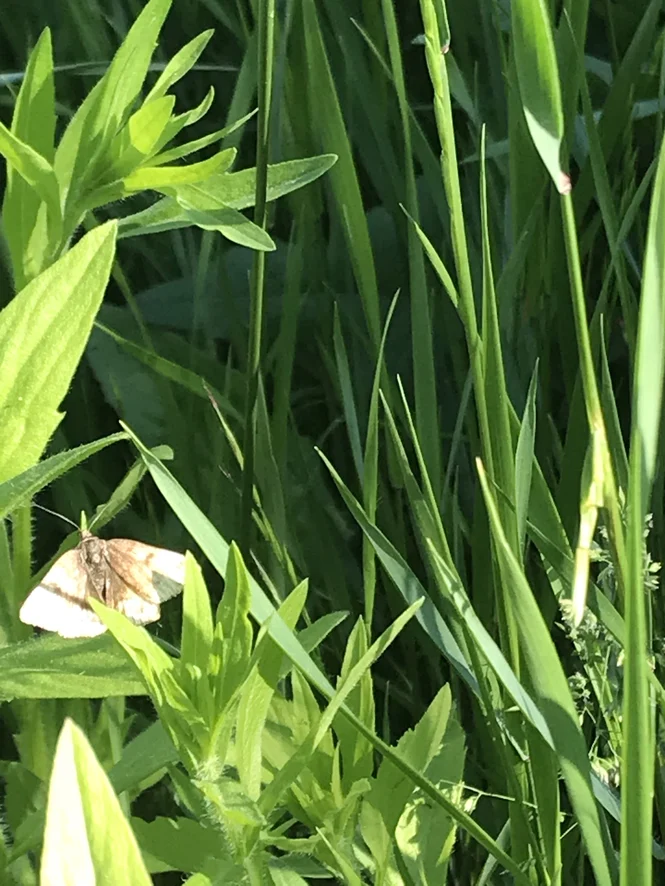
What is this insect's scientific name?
Euclidia glyphica
